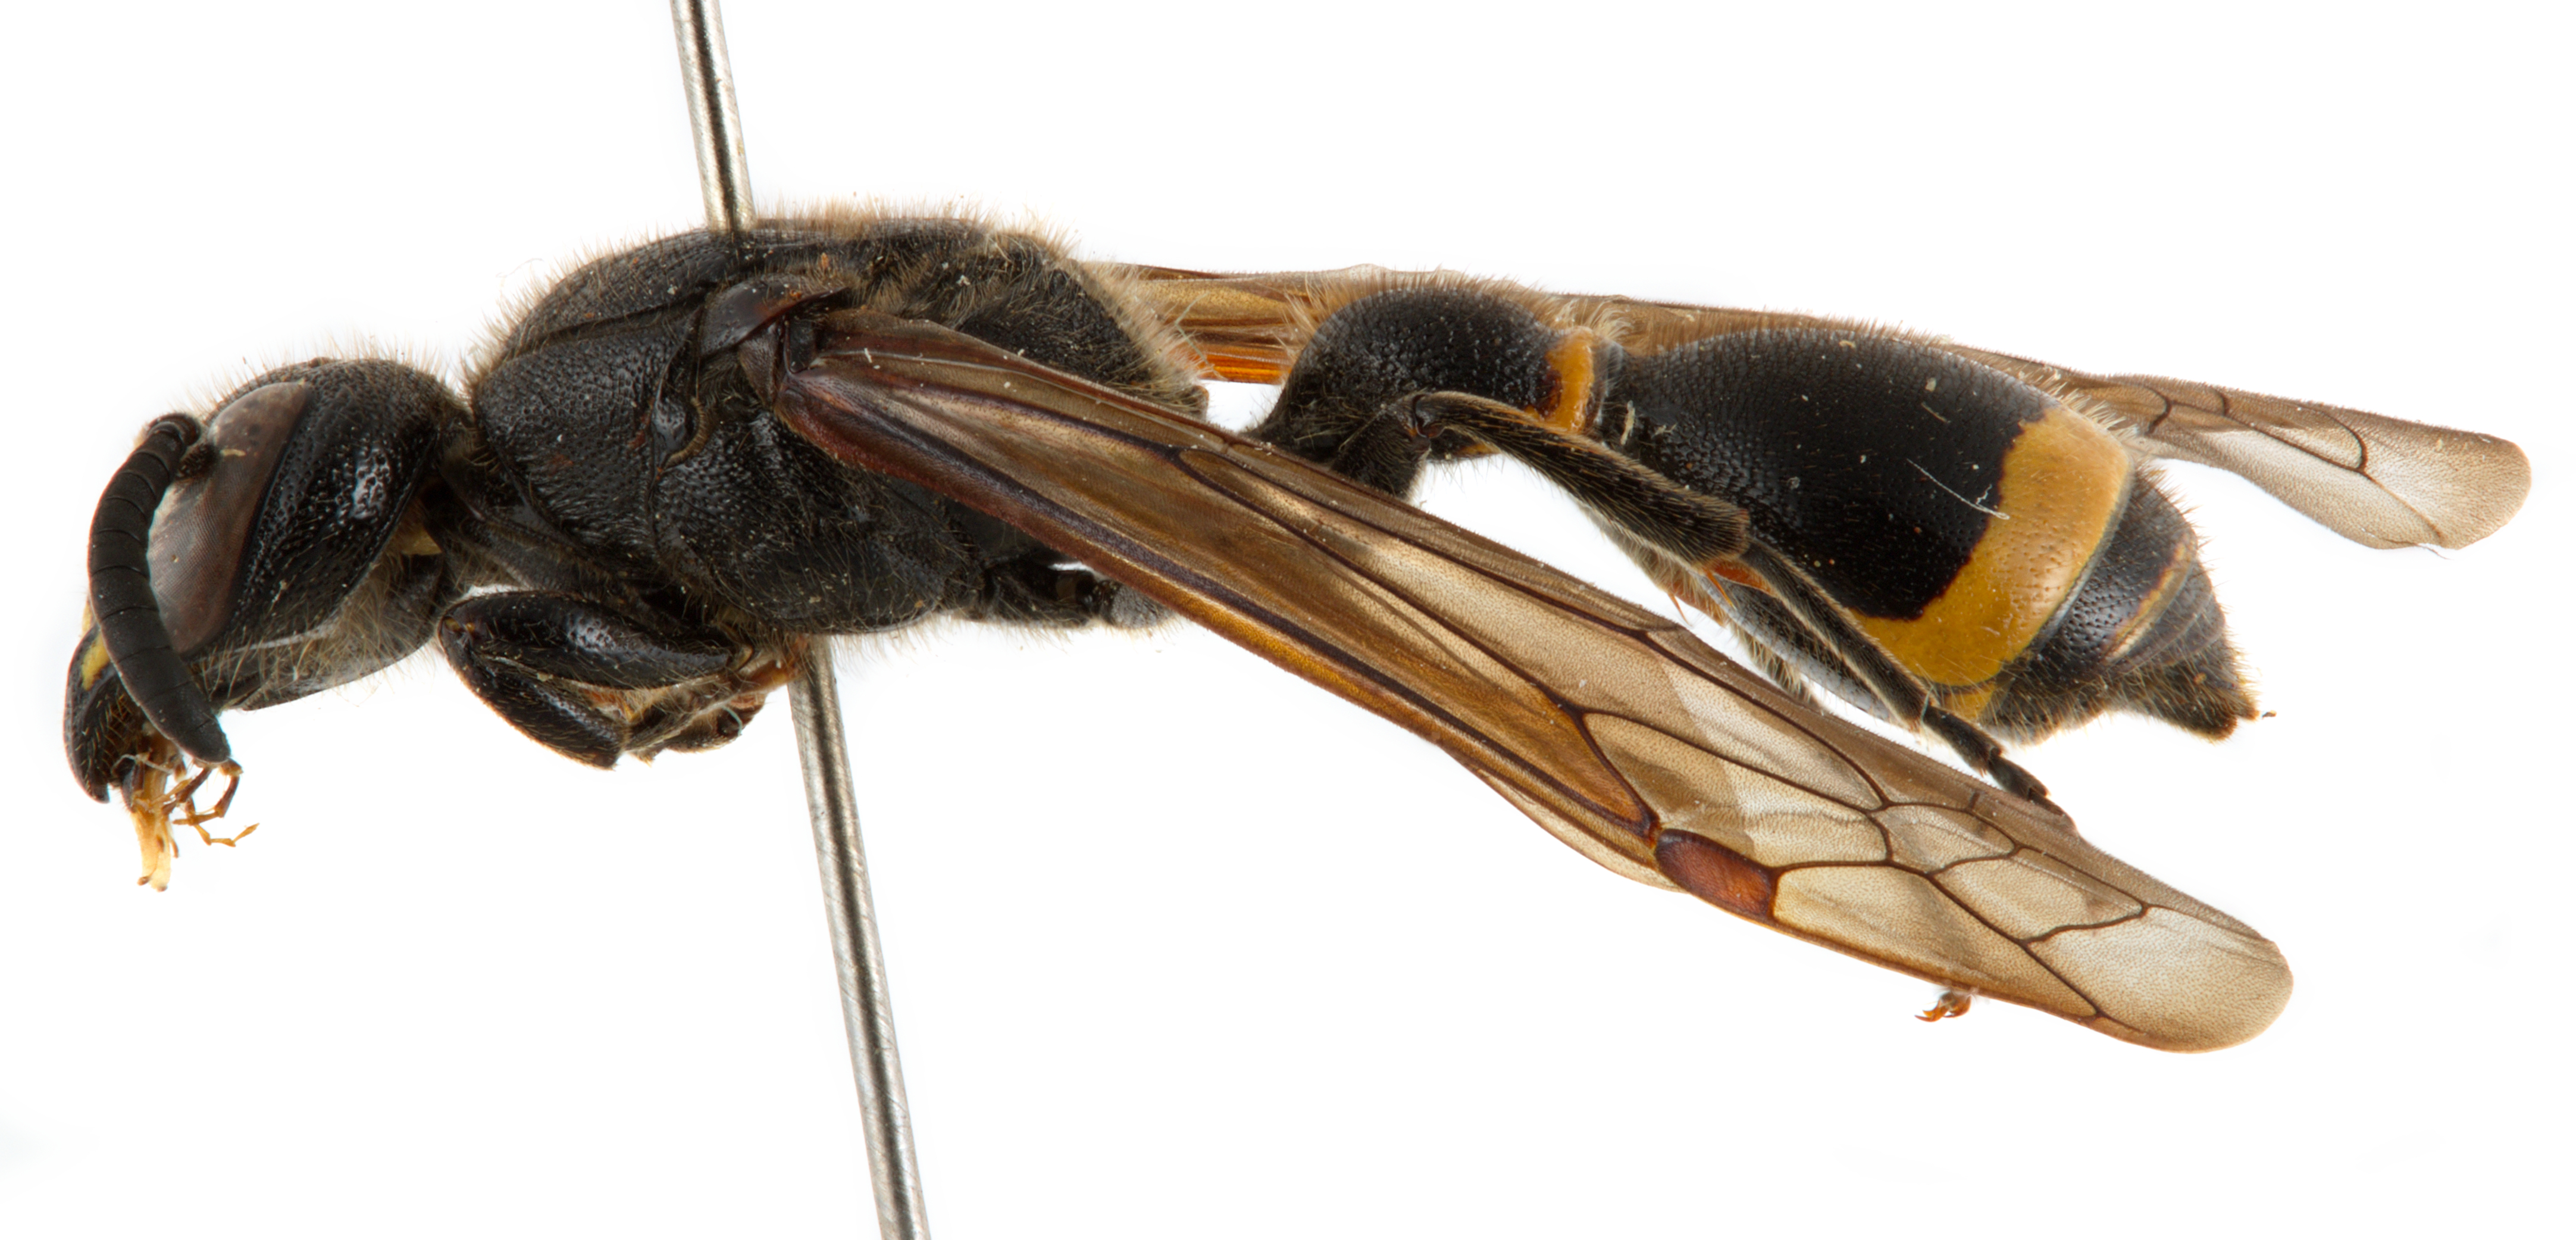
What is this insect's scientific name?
Discoelius zonalis
